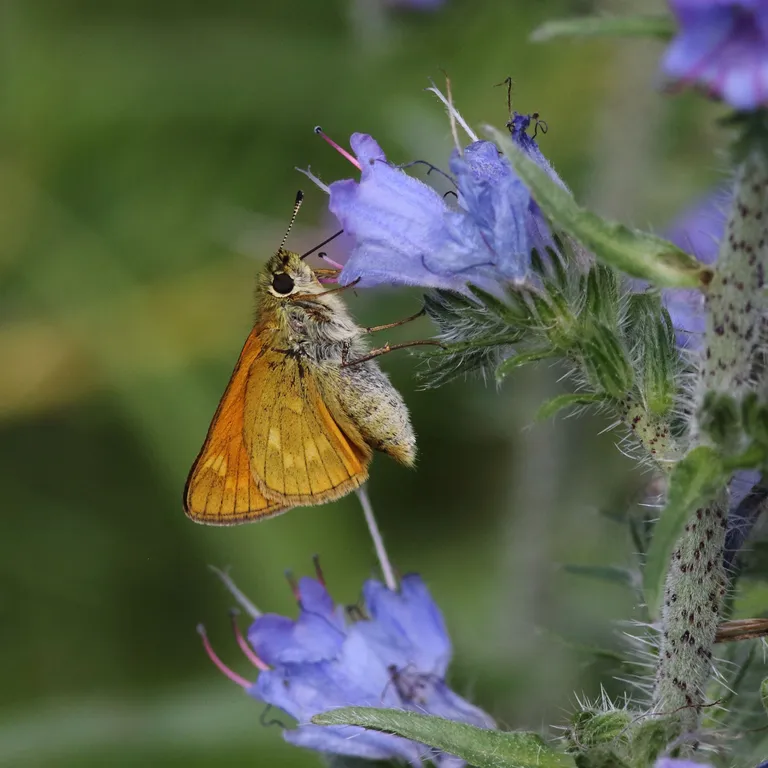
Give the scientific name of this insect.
Ochlodes sylvanus (also Ochlodes venata)
